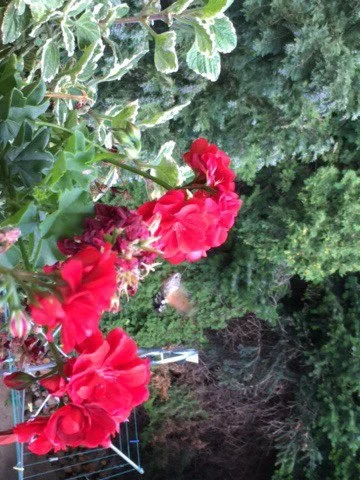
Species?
Macroglossum stellatarum
